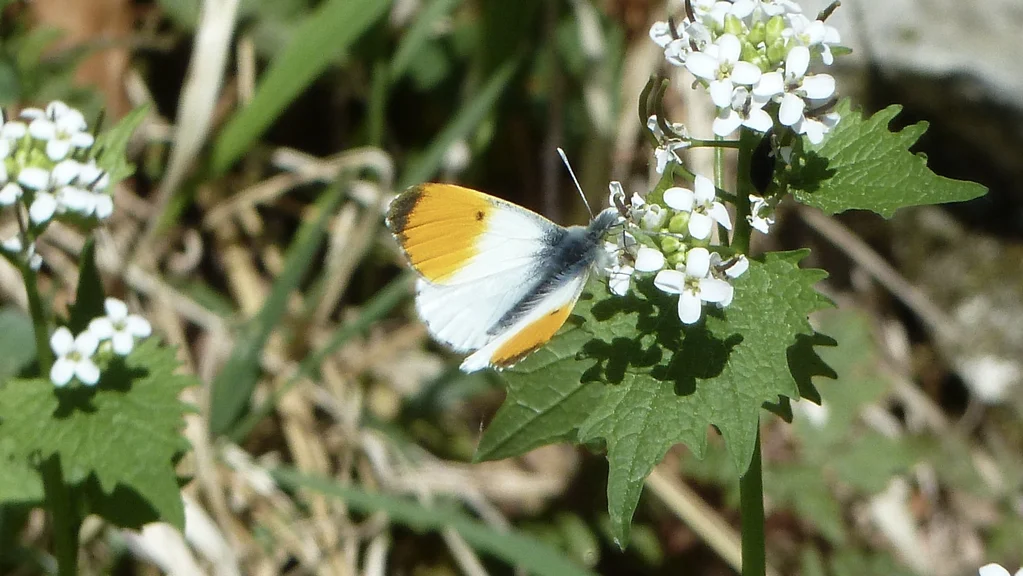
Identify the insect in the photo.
Anthocharis cardamines
